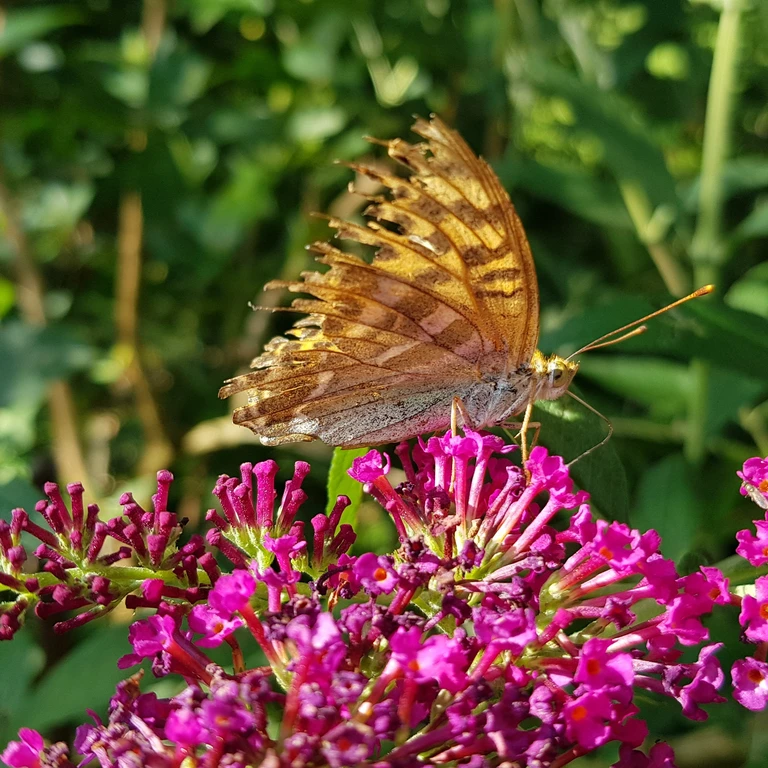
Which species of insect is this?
Argynnis paphia
